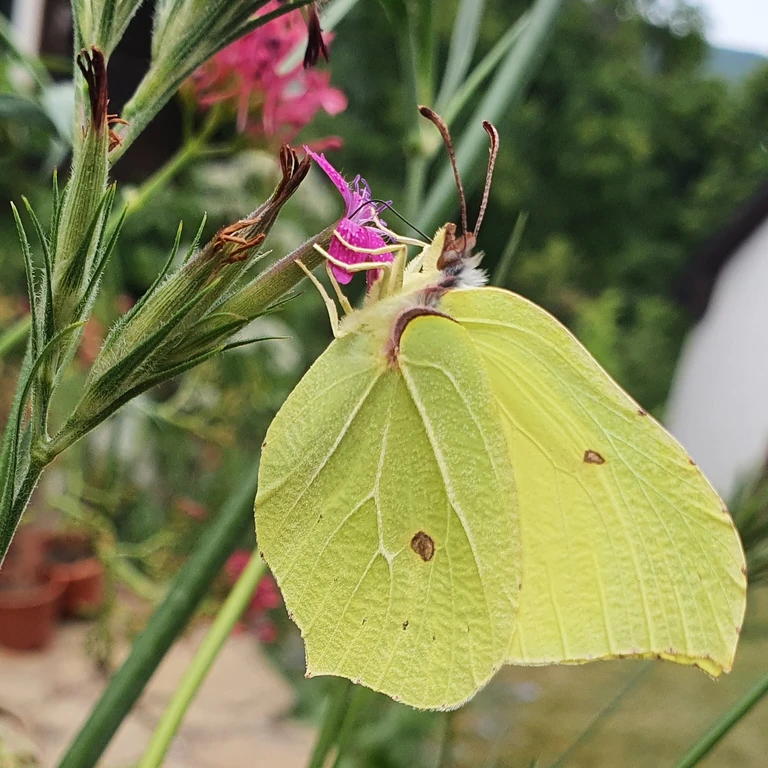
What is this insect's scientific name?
Gonepteryx rhamni
